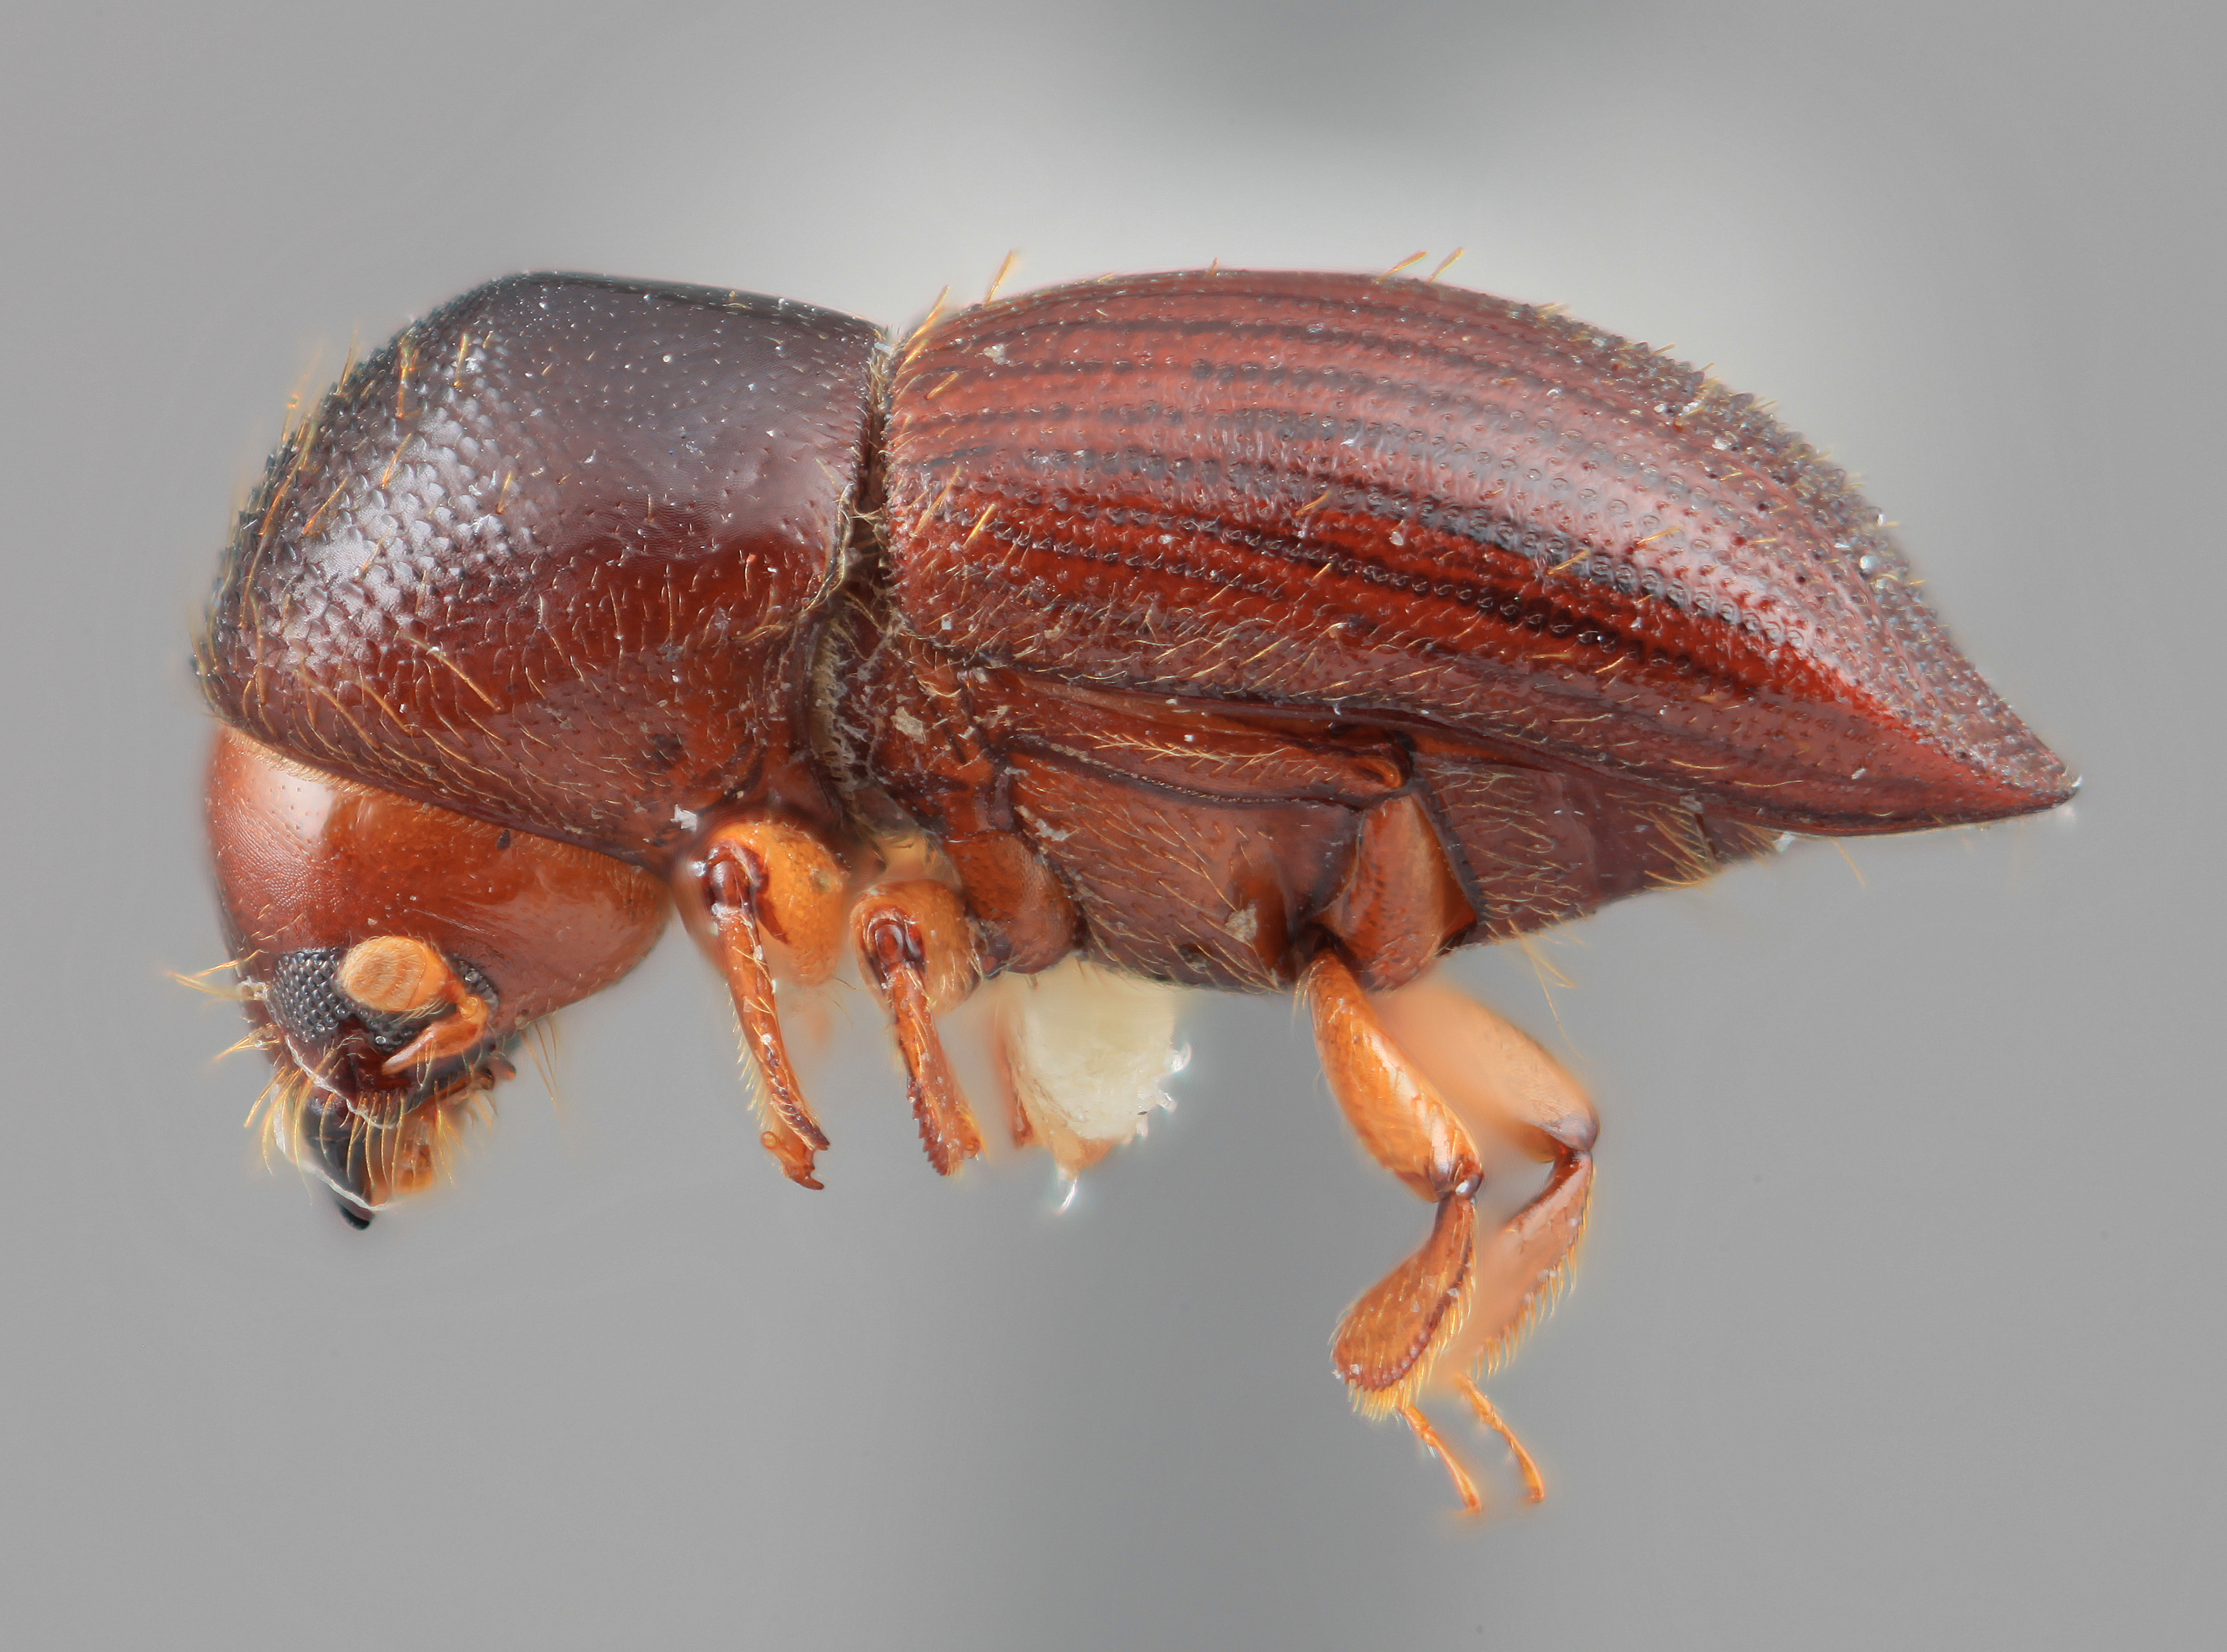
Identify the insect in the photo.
Xyleborus tribulatus
